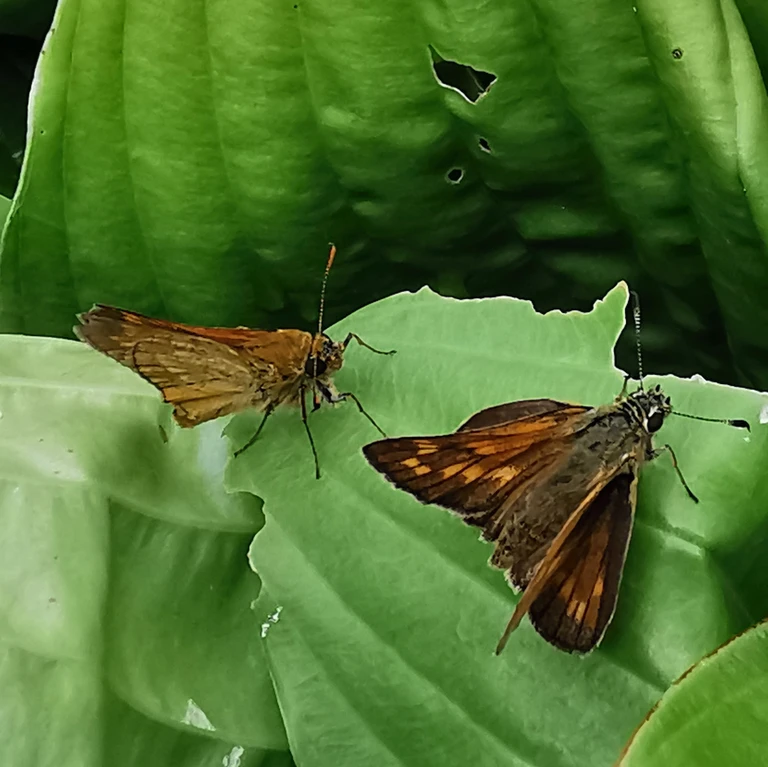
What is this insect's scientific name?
Ochlodes sylvanus (also Ochlodes venata)
